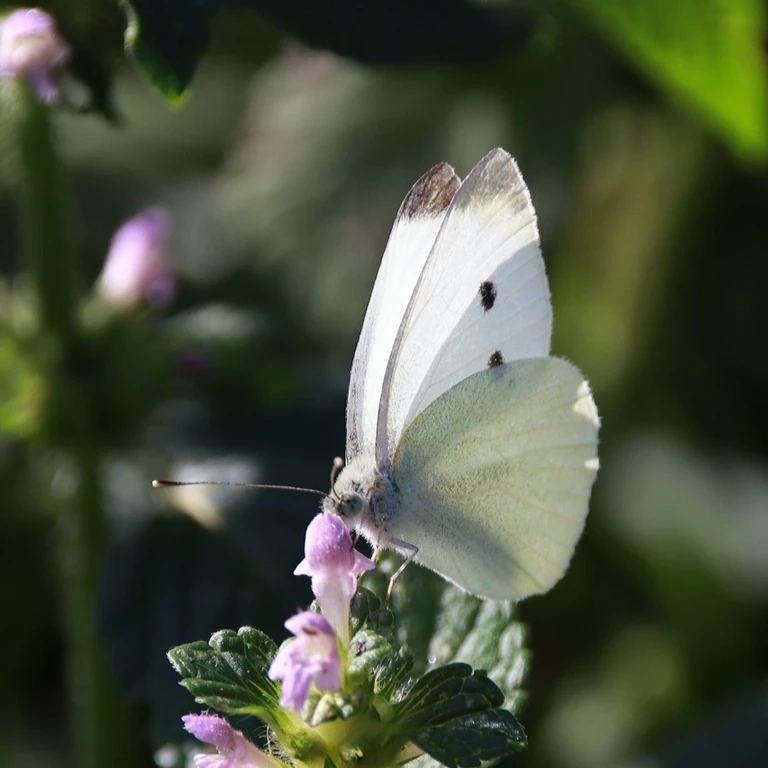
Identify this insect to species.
Pieris rapae
